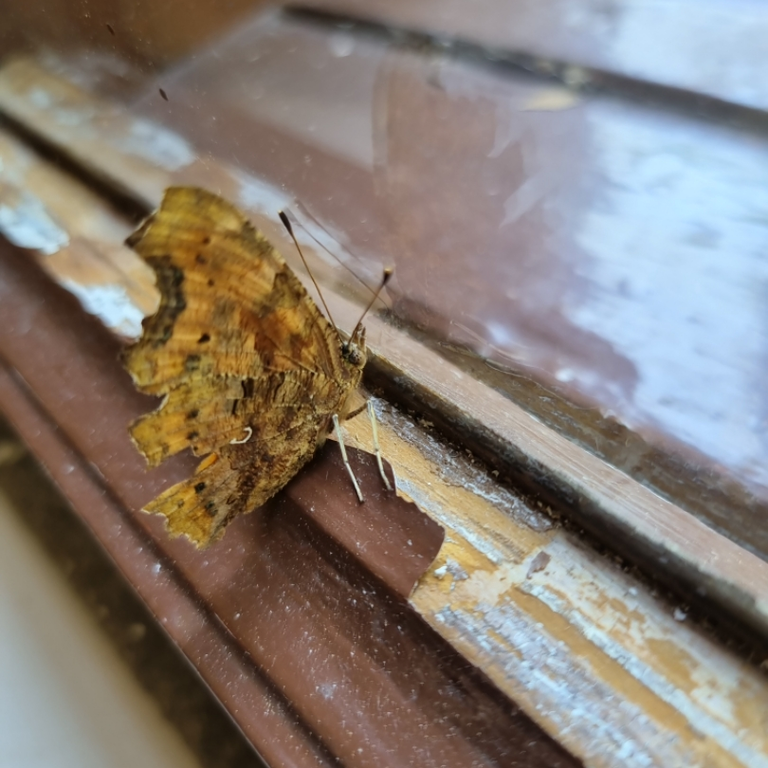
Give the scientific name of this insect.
Polygonia c-album
